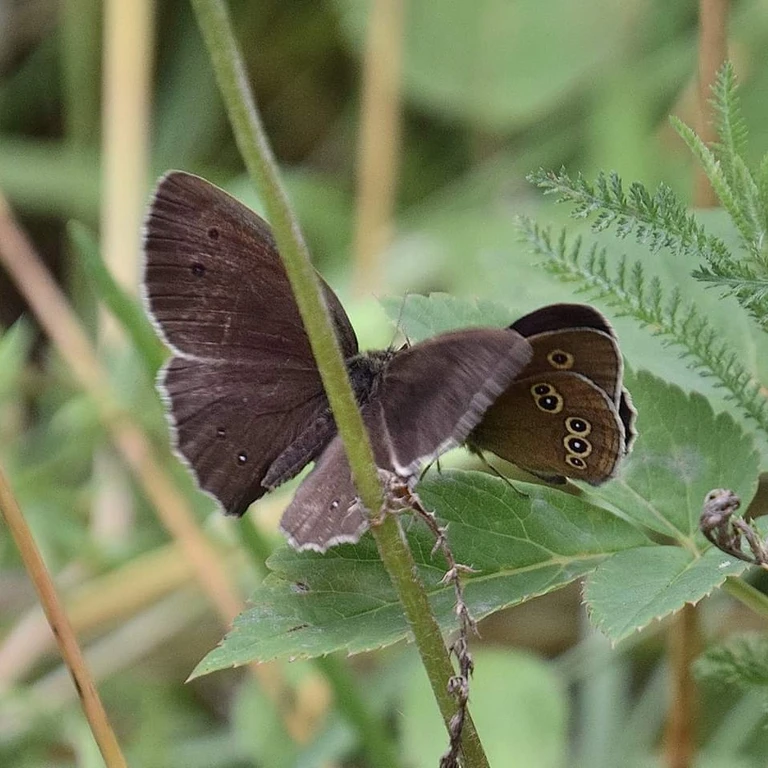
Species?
Aphantopus hyperantus
